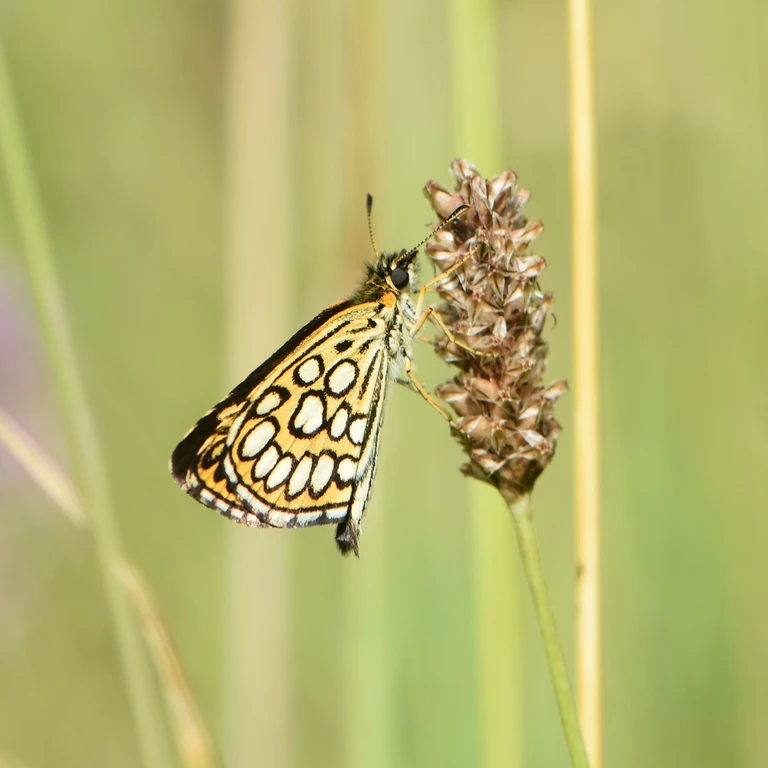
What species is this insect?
Heteropterus morpheus
